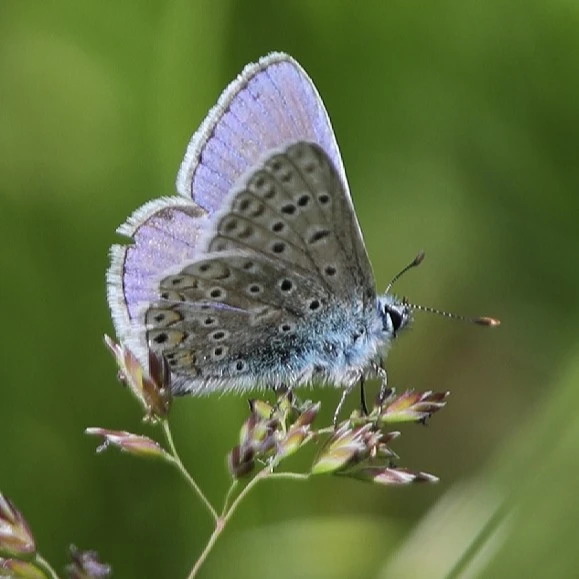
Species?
Polyommatus icarus
